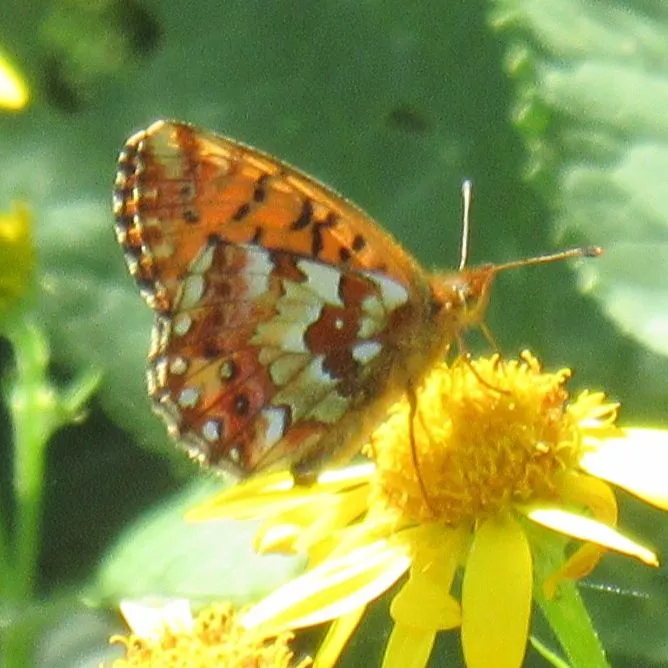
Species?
Boloria aquilonaris
